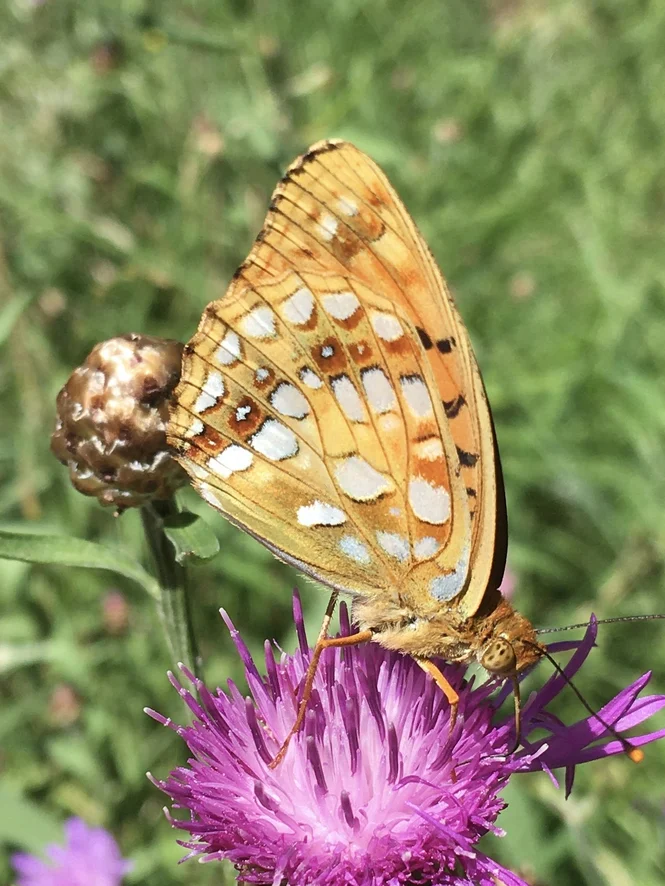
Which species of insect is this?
Fabriciana adippe
